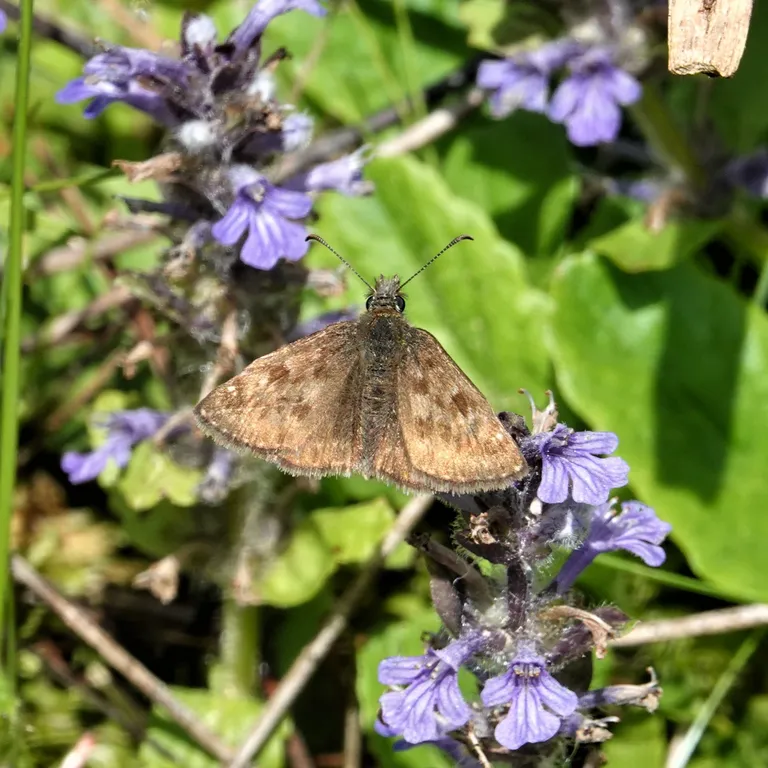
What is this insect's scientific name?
Erynnis tages
